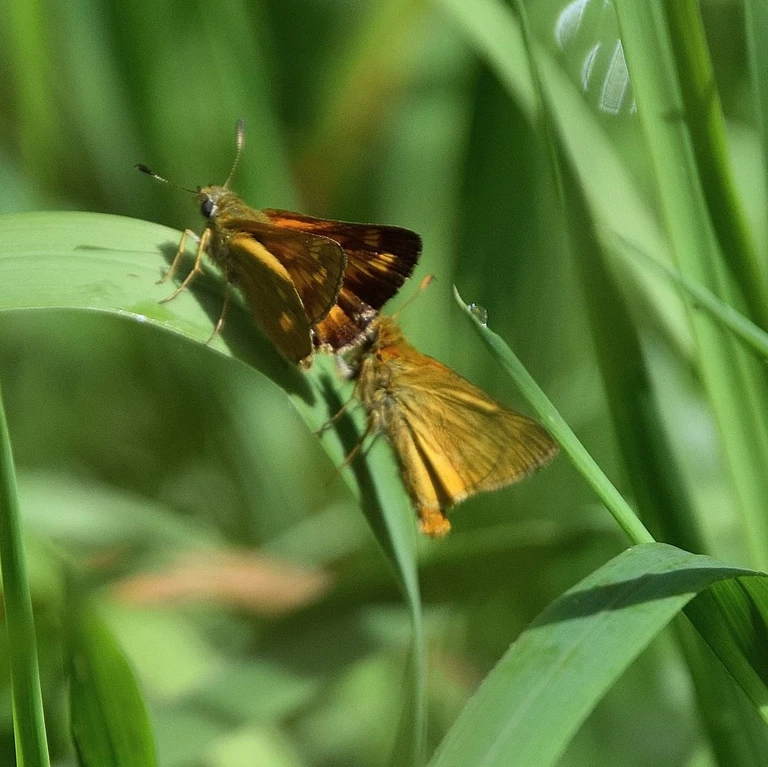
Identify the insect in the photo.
Ochlodes sylvanus (also Ochlodes venata)
